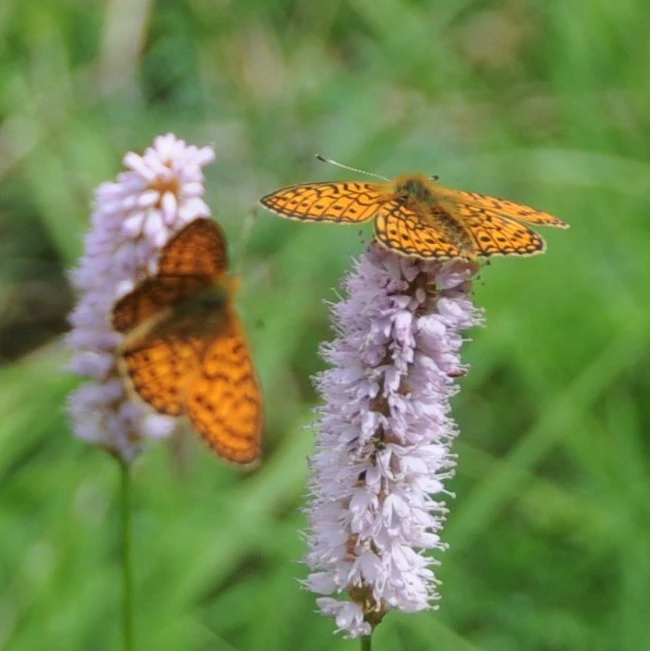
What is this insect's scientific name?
Boloria eunomia
